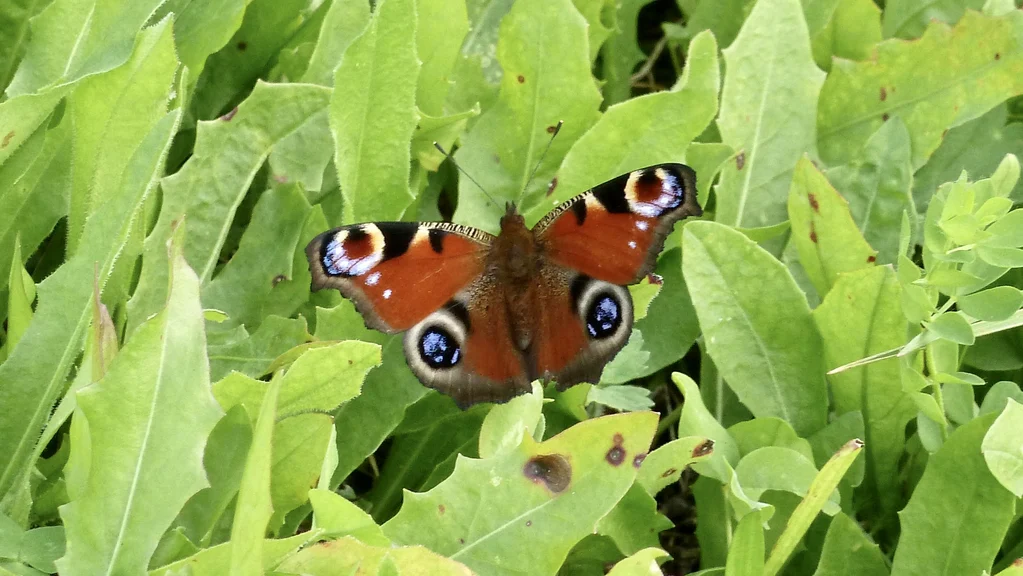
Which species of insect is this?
Aglais io
